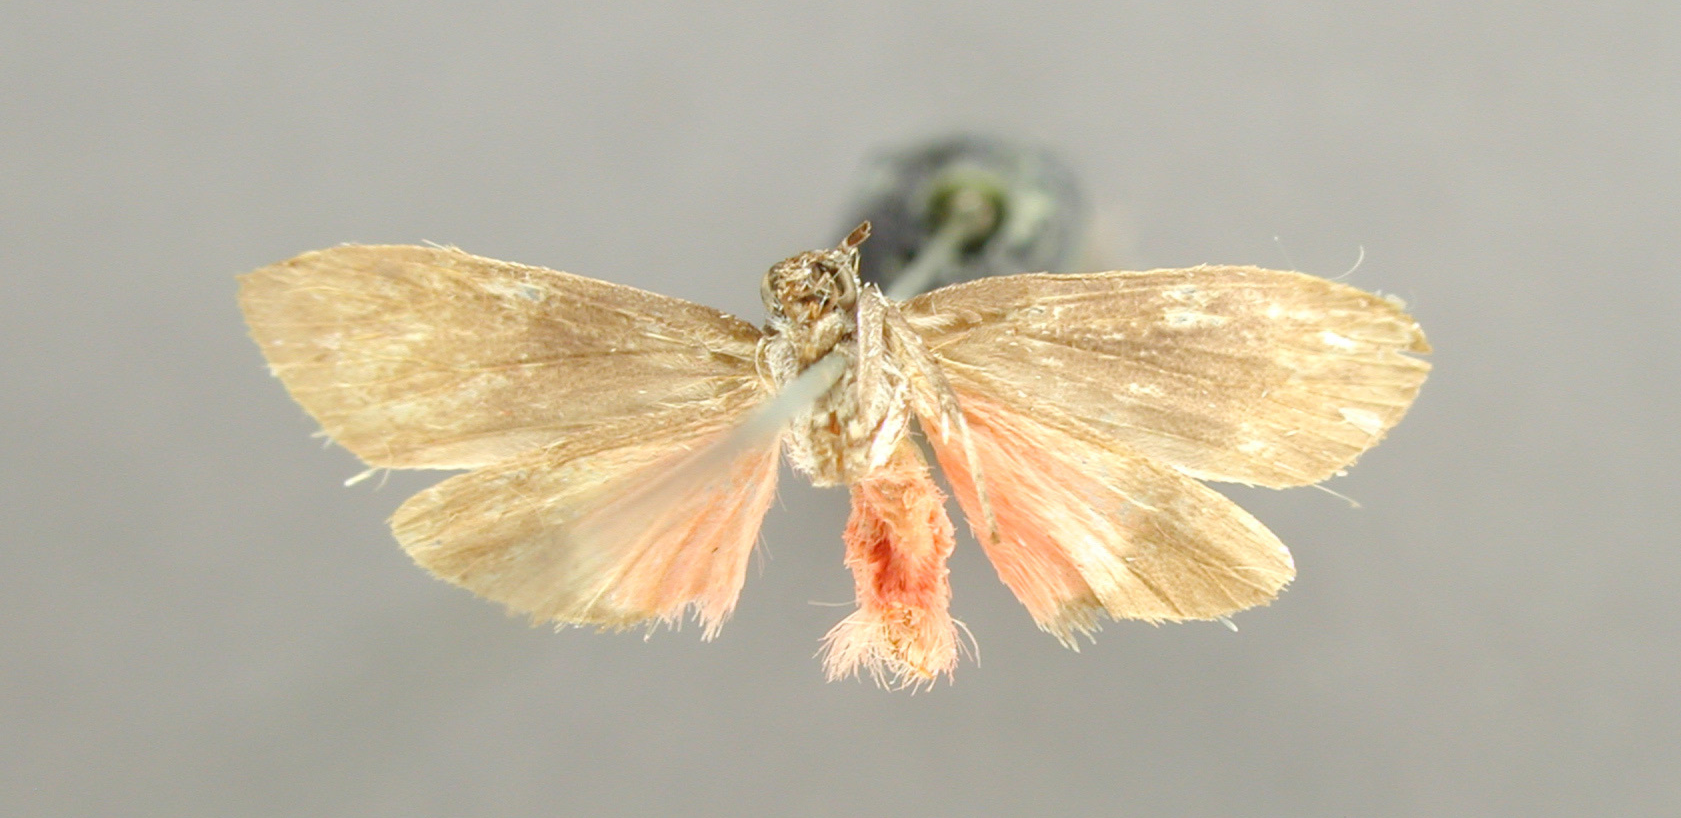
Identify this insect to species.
Talara lepida
